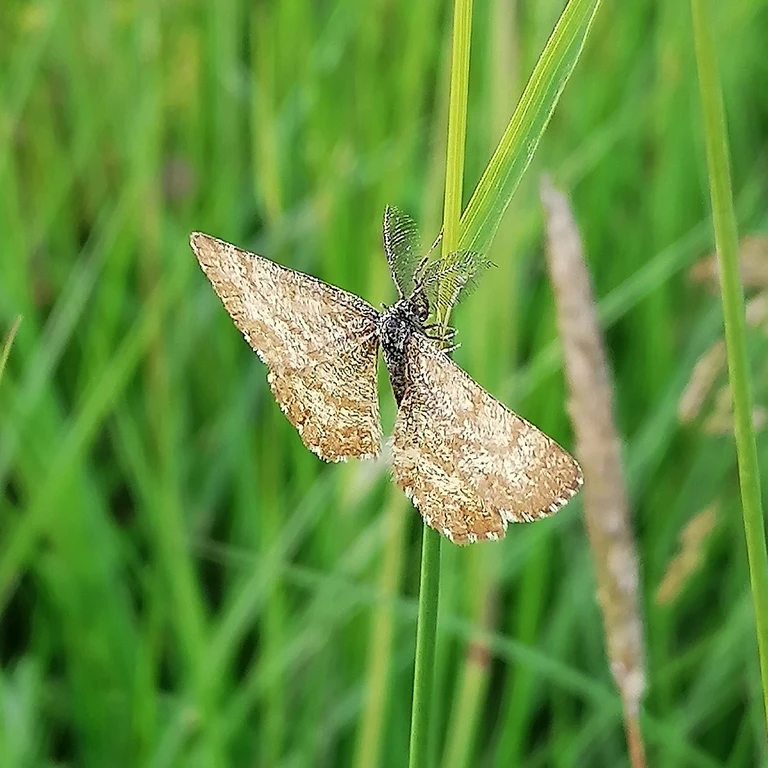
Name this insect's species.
Ematurga atomaria
